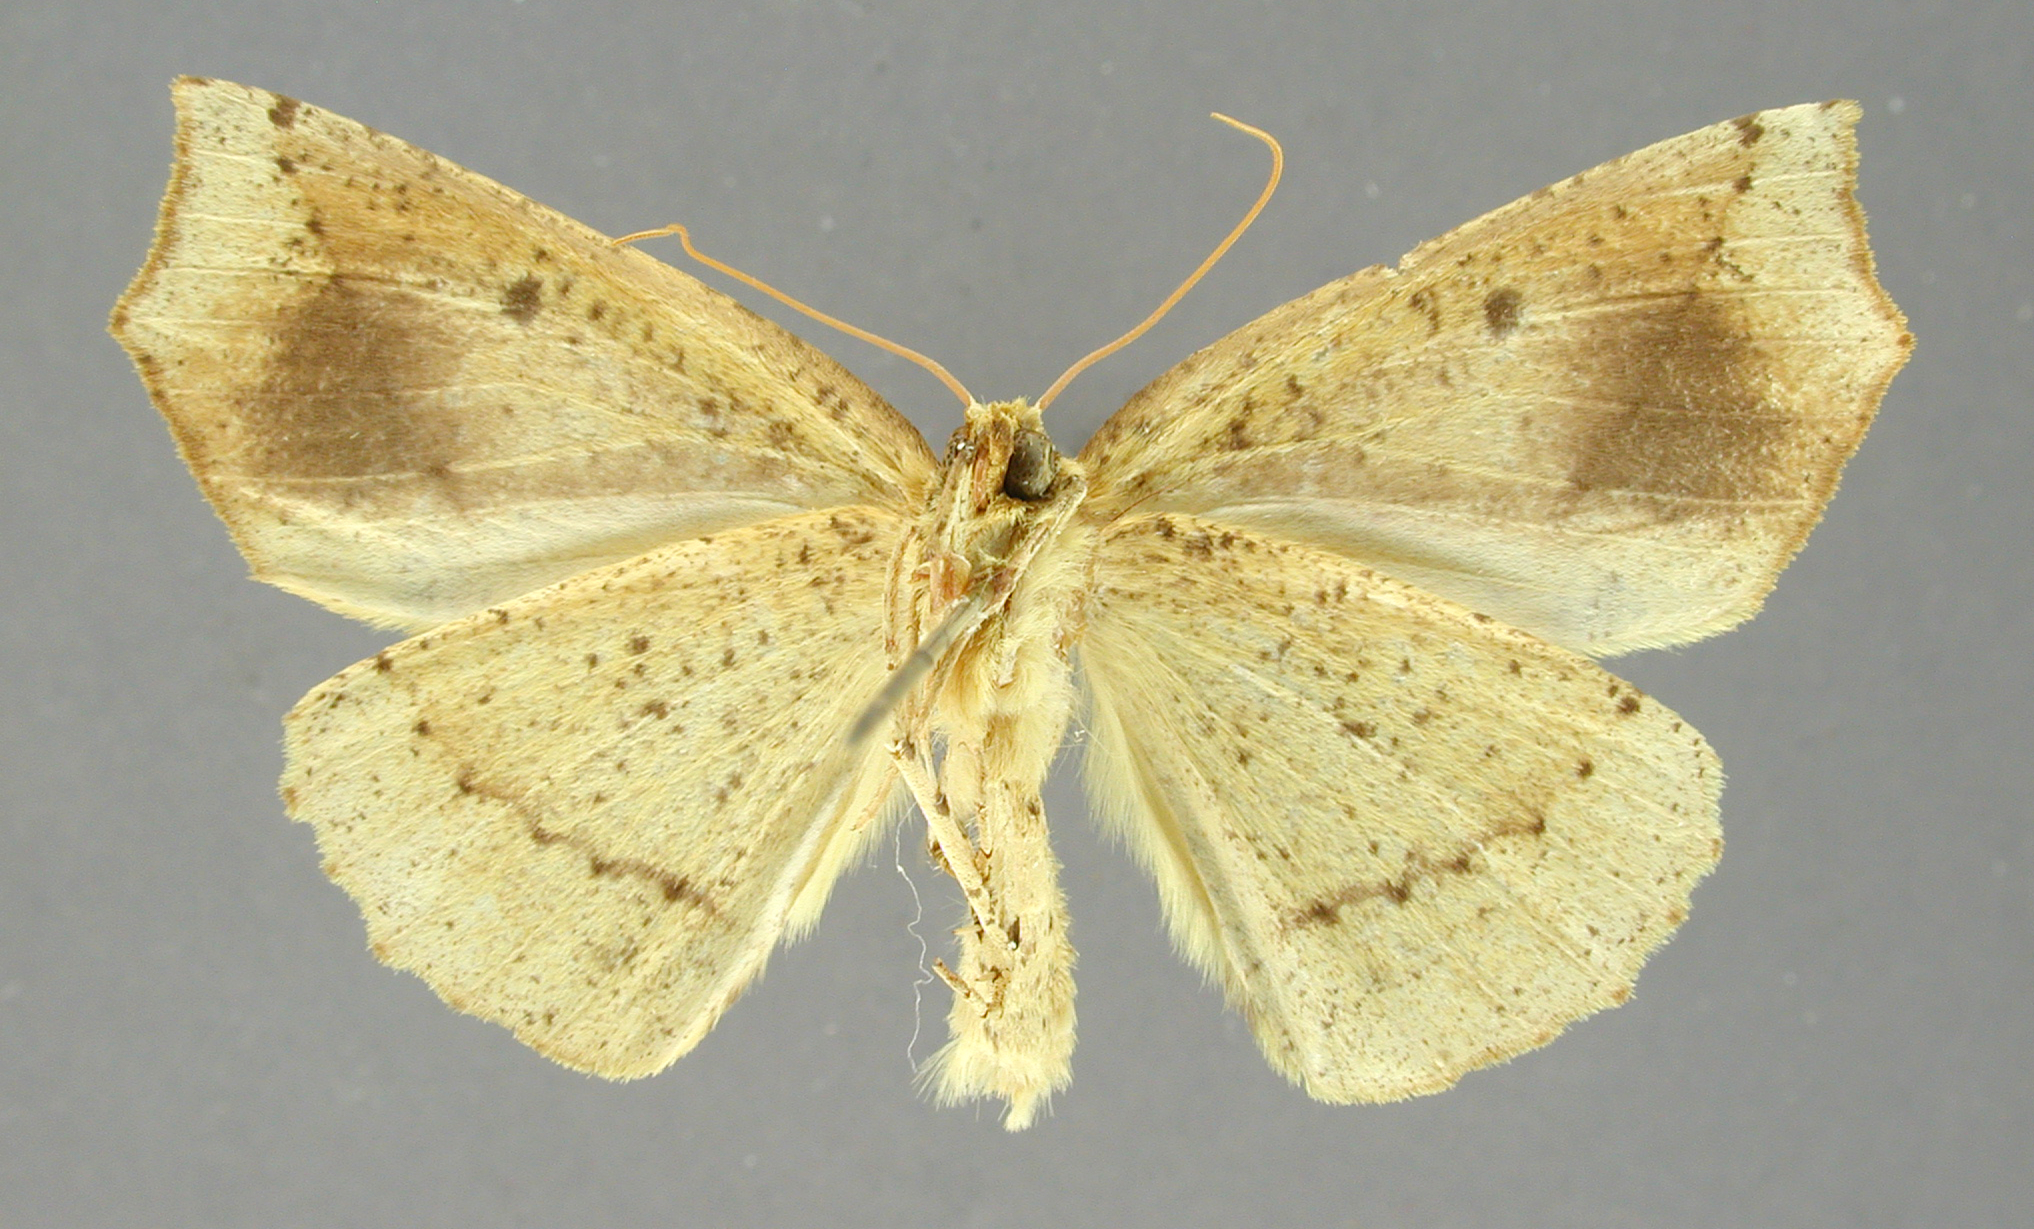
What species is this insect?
Apicia mathilda
